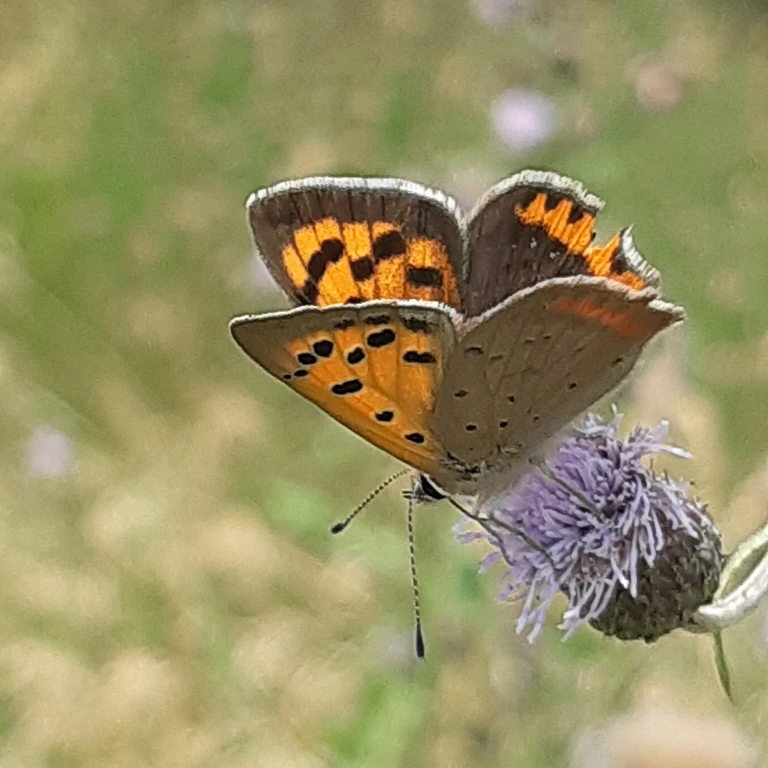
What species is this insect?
Lycaena phlaeas
